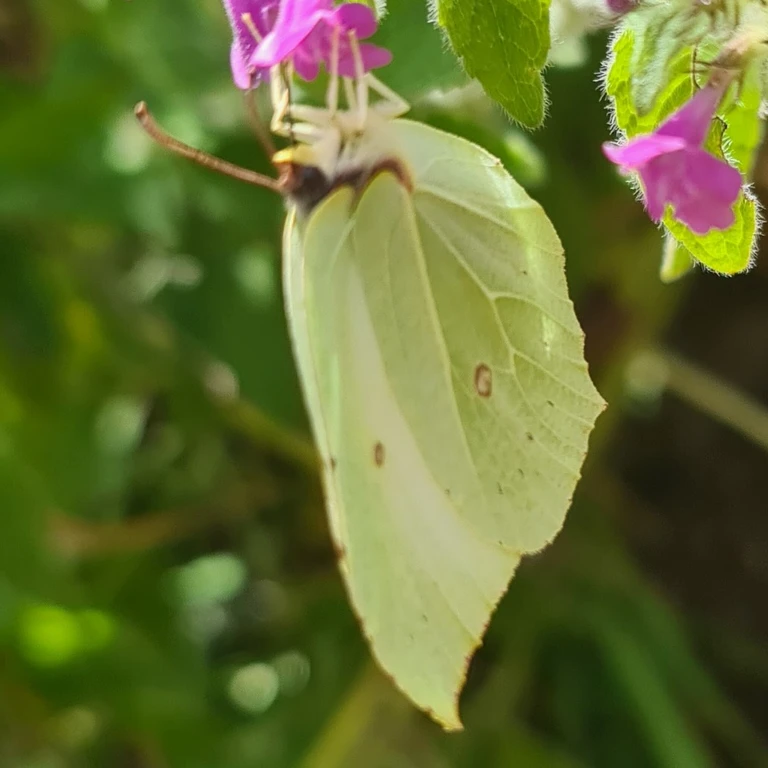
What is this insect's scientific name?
Gonepteryx rhamni
